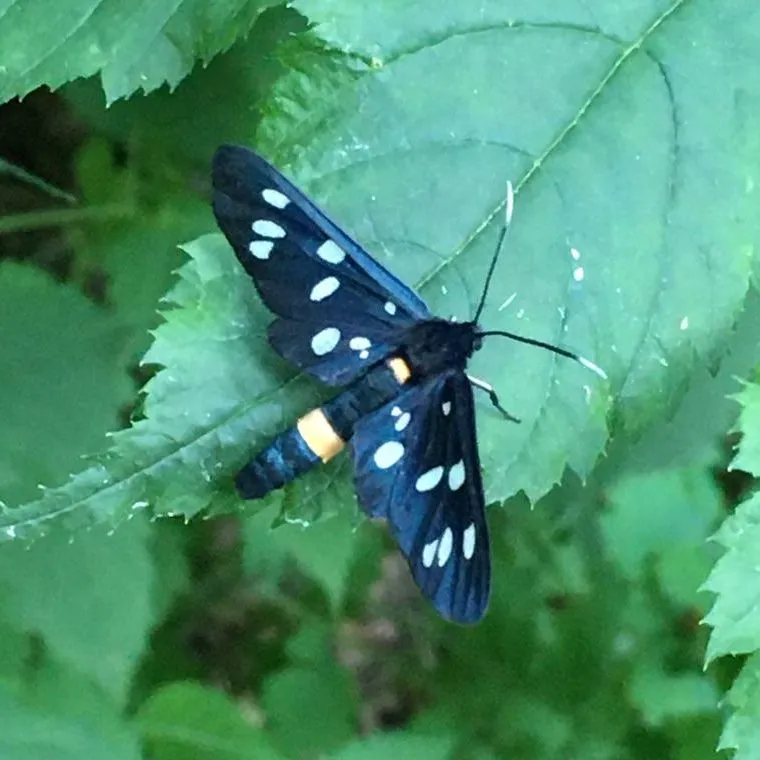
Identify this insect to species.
Amata phegea
